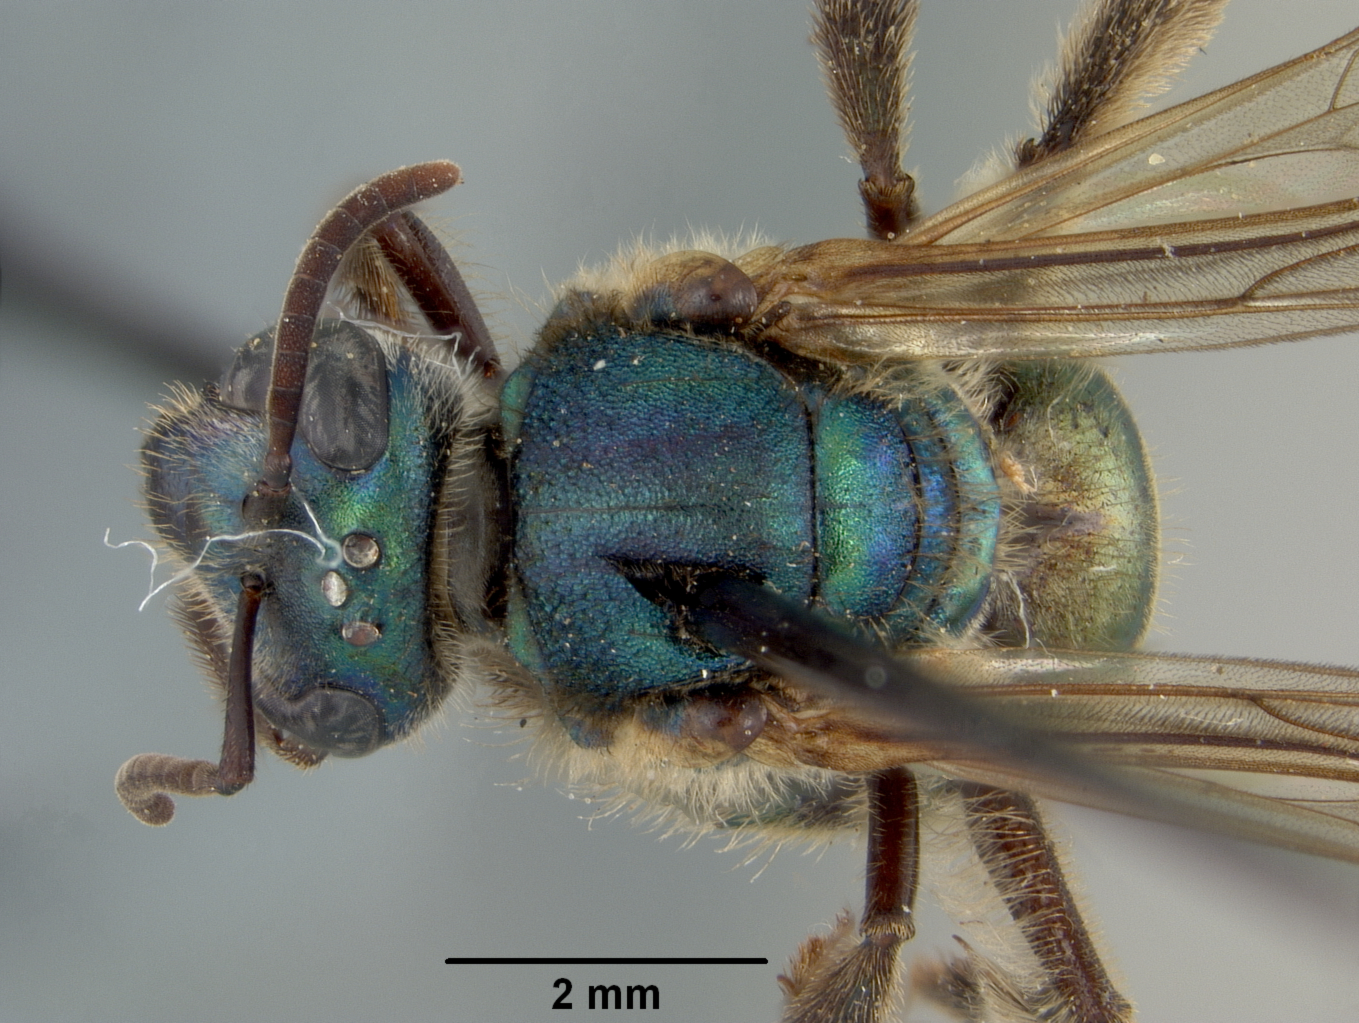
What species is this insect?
Augochlora zamoranica
